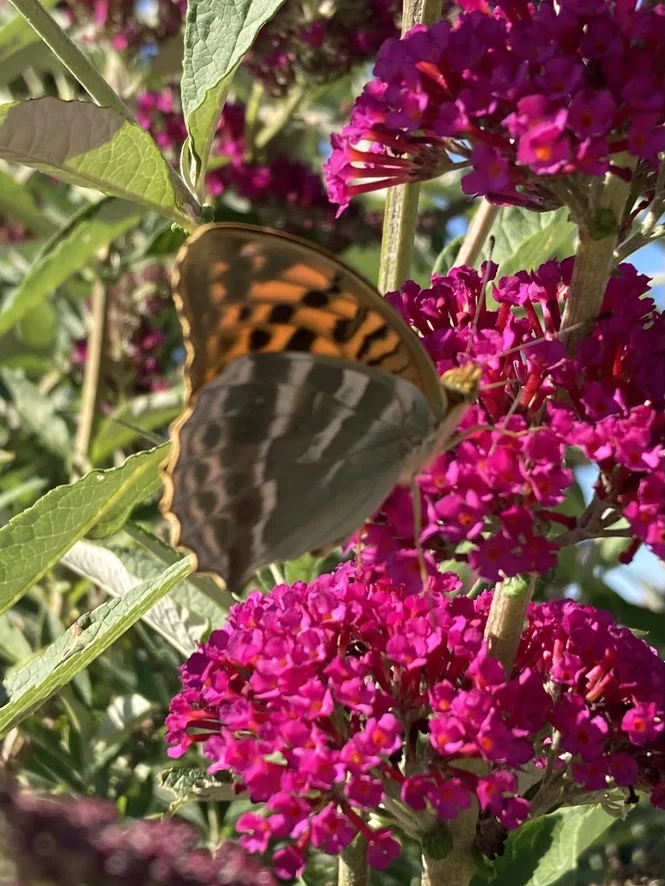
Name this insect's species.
Argynnis paphia
